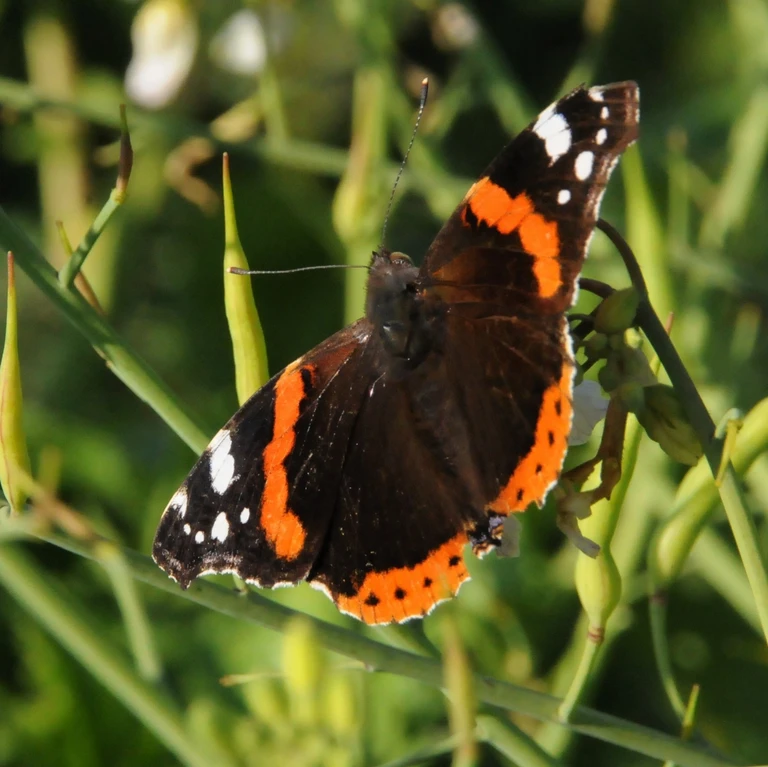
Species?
Vanessa atalanta
